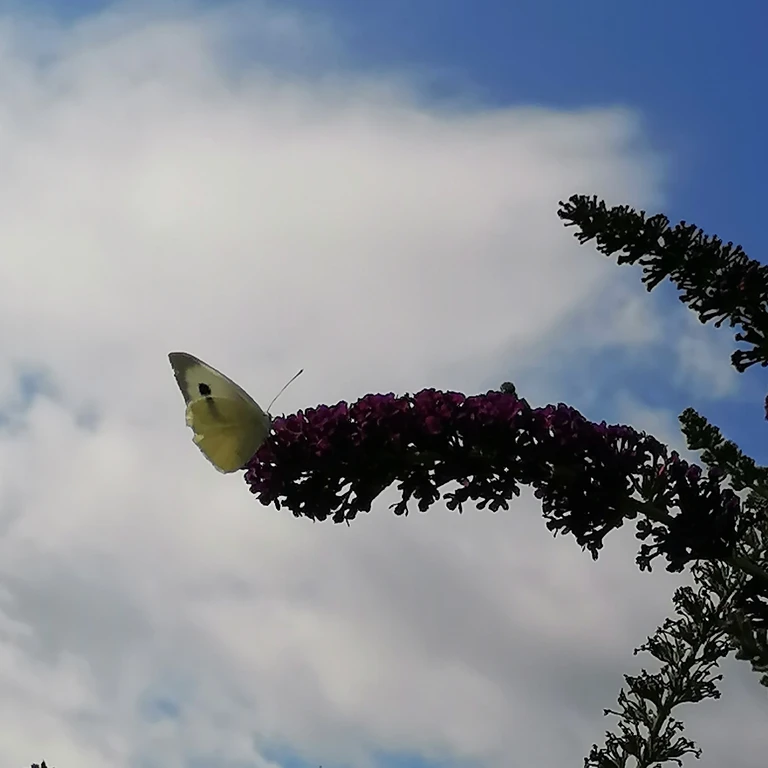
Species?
Pieris brassicae
